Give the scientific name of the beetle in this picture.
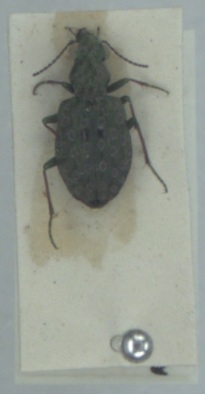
Elaphrus riparius
